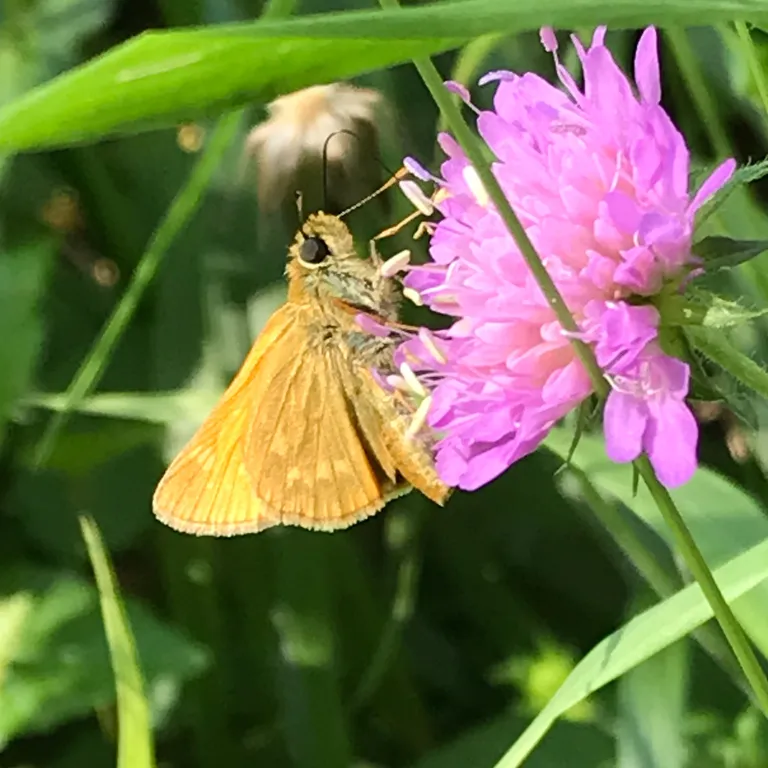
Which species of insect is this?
Ochlodes sylvanus (also Ochlodes venata)
